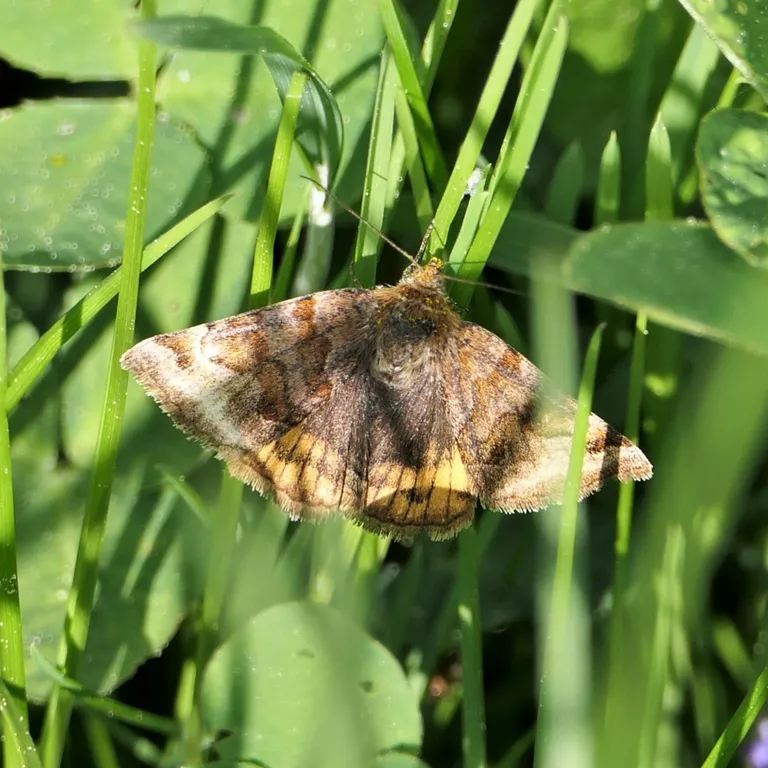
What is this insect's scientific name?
Euclidia glyphica
